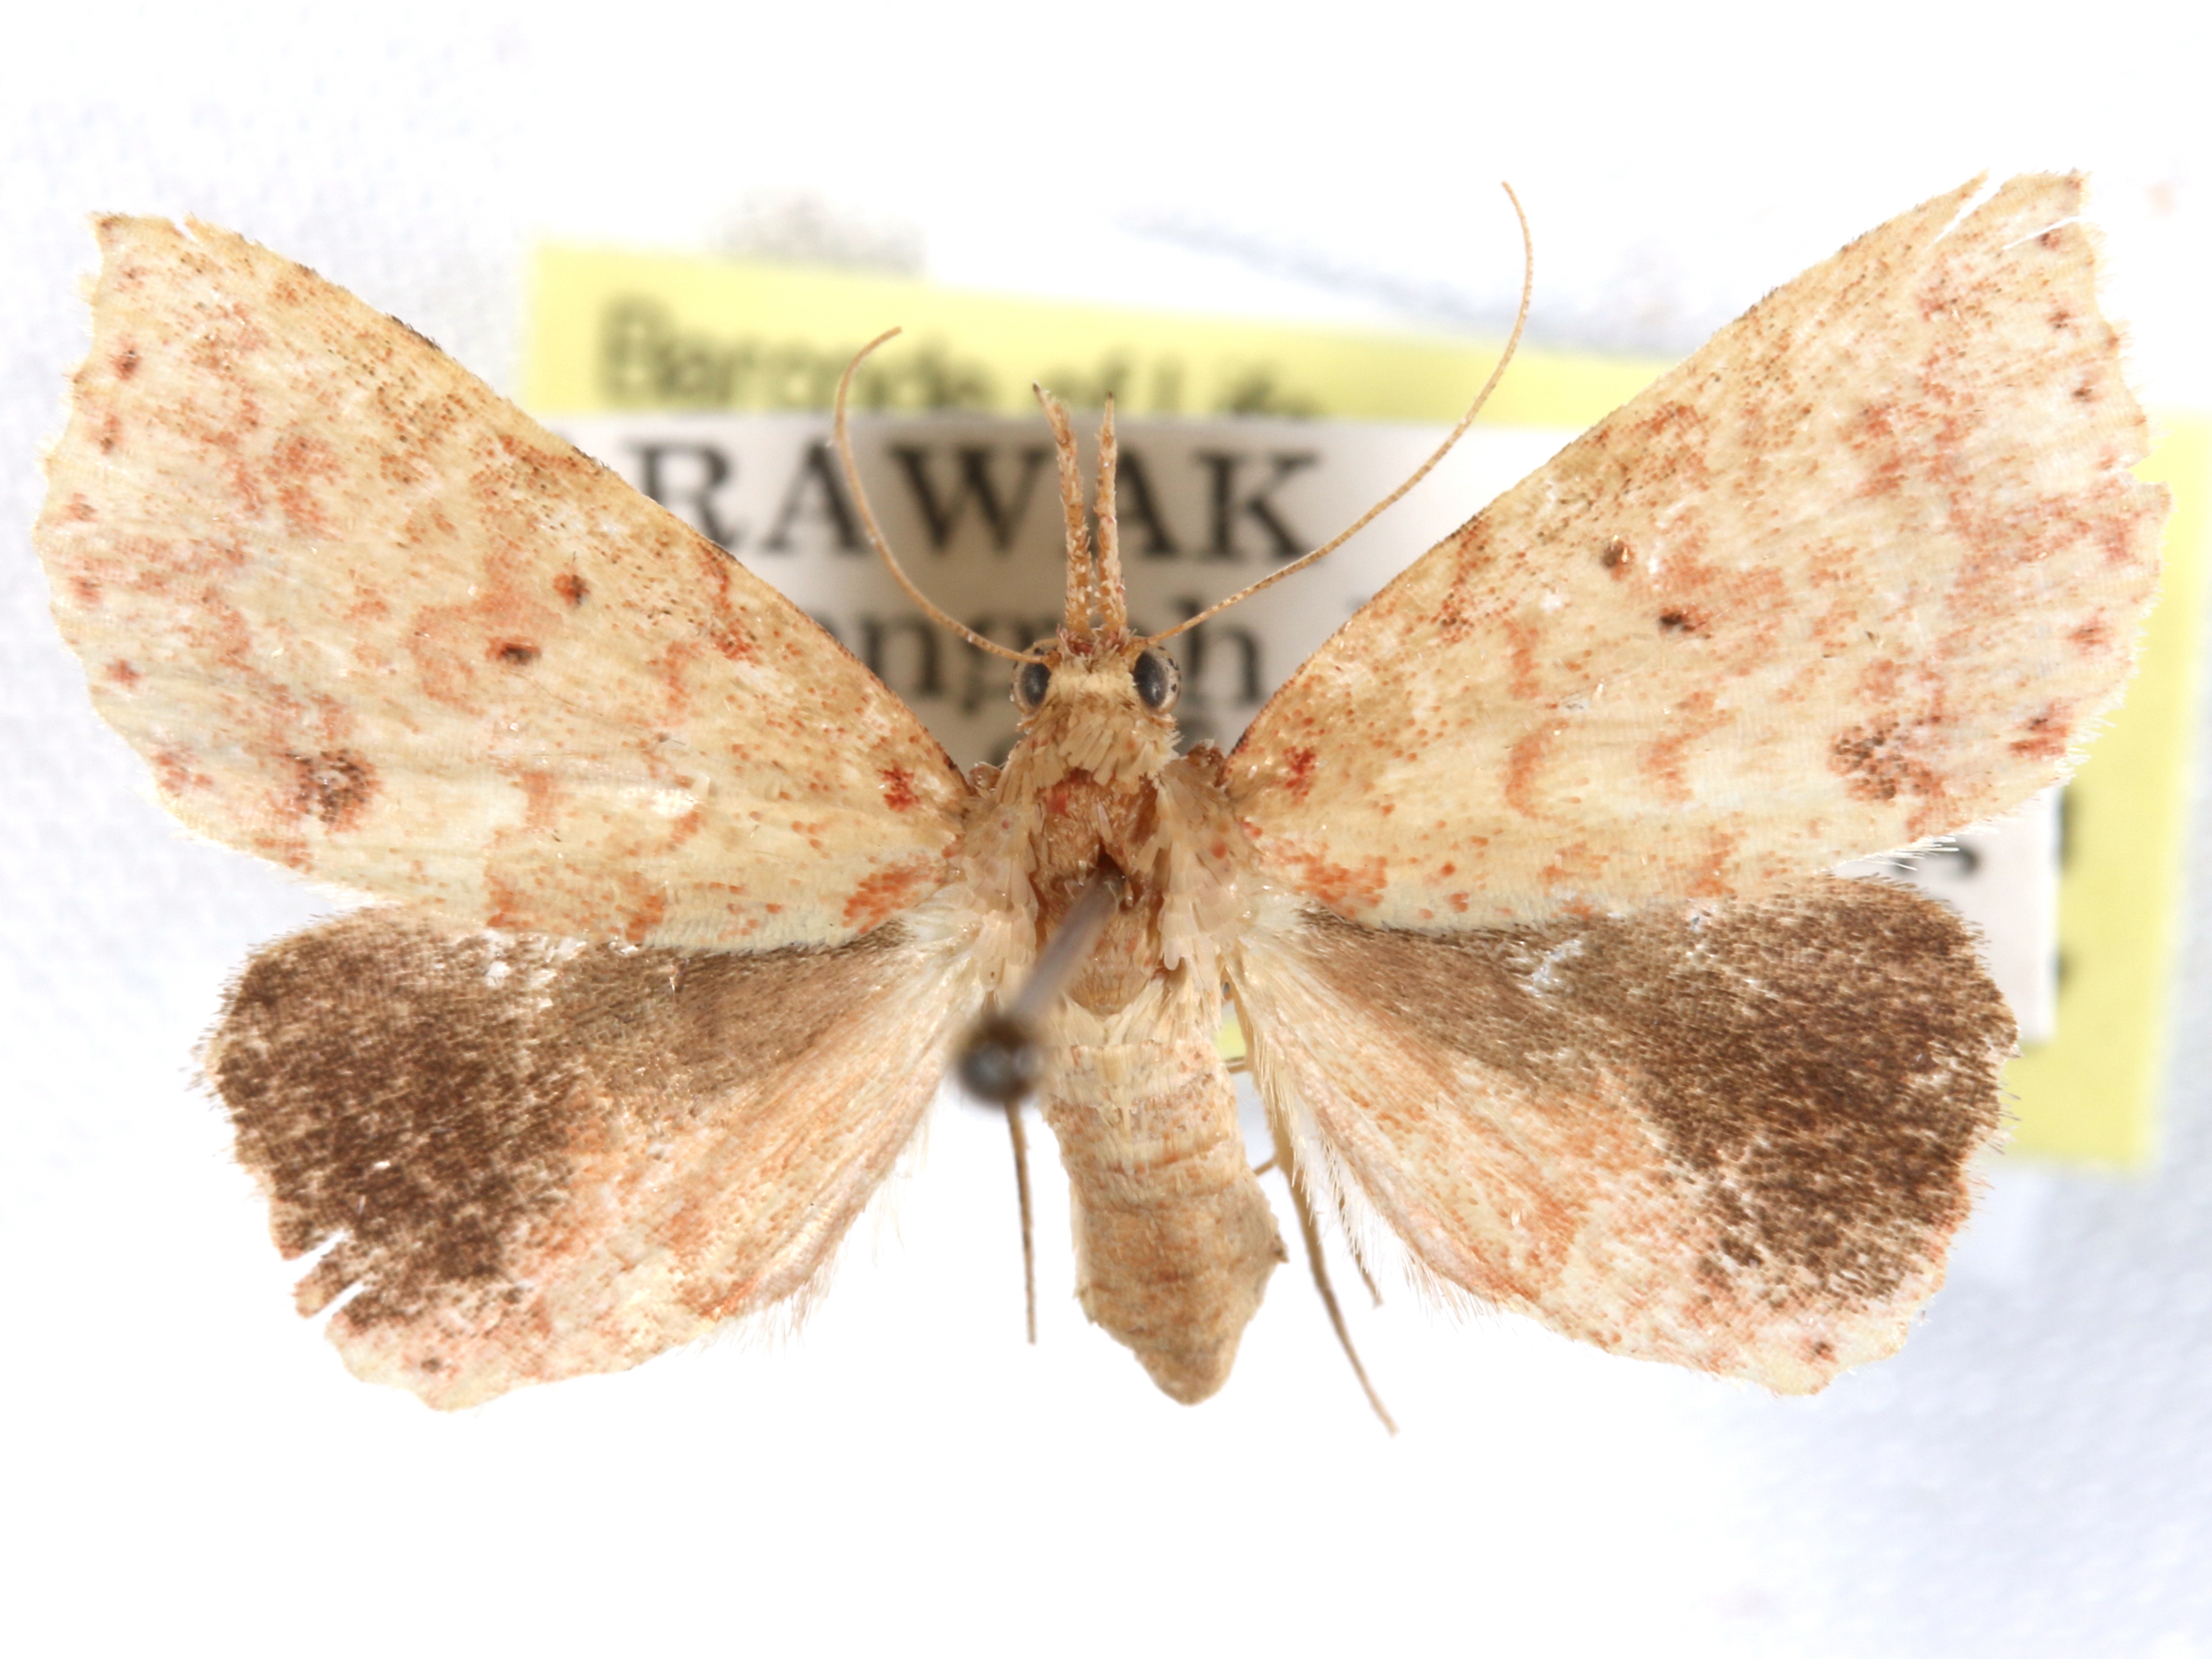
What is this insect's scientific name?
Metaphoenia plagifera
